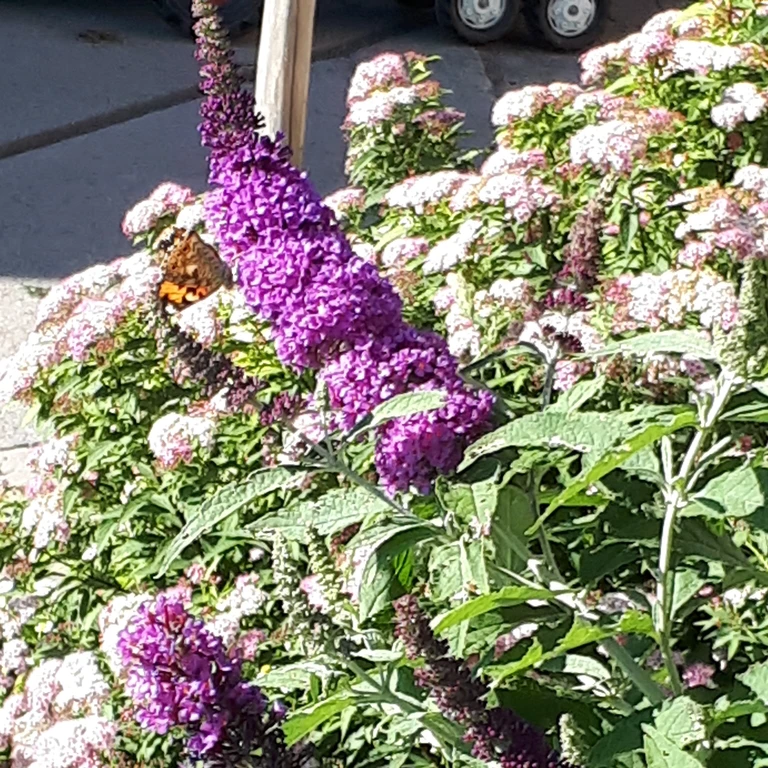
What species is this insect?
Vanessa cardui
